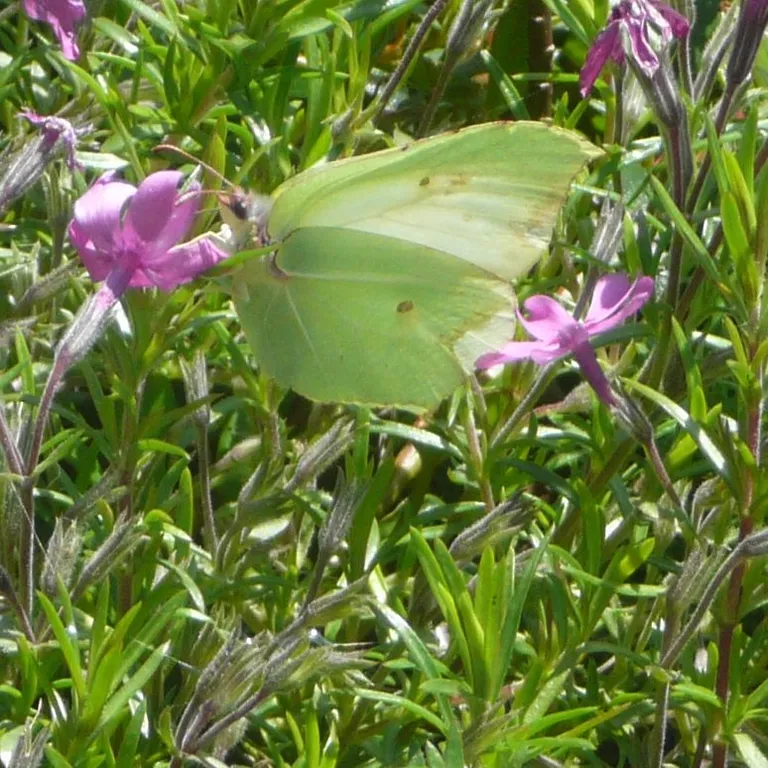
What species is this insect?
Gonepteryx rhamni
